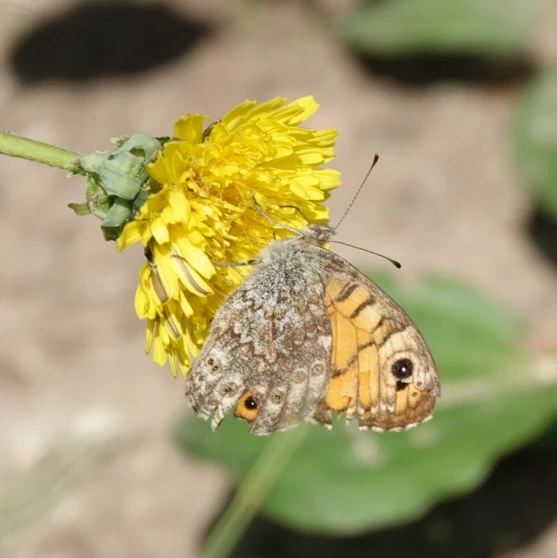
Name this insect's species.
Lasiommata megera (also Pararge megera)
